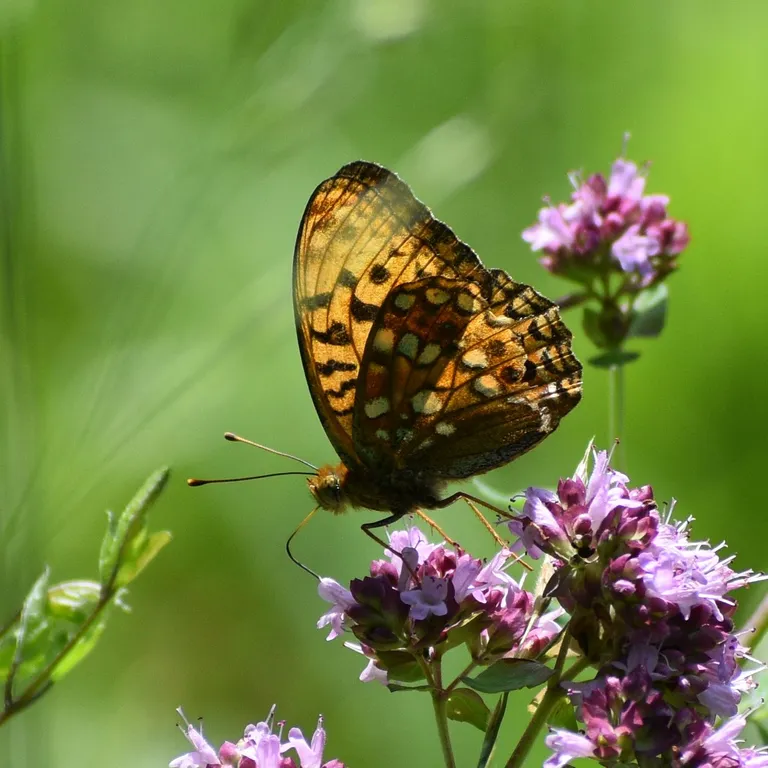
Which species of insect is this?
Fabriciana adippe
